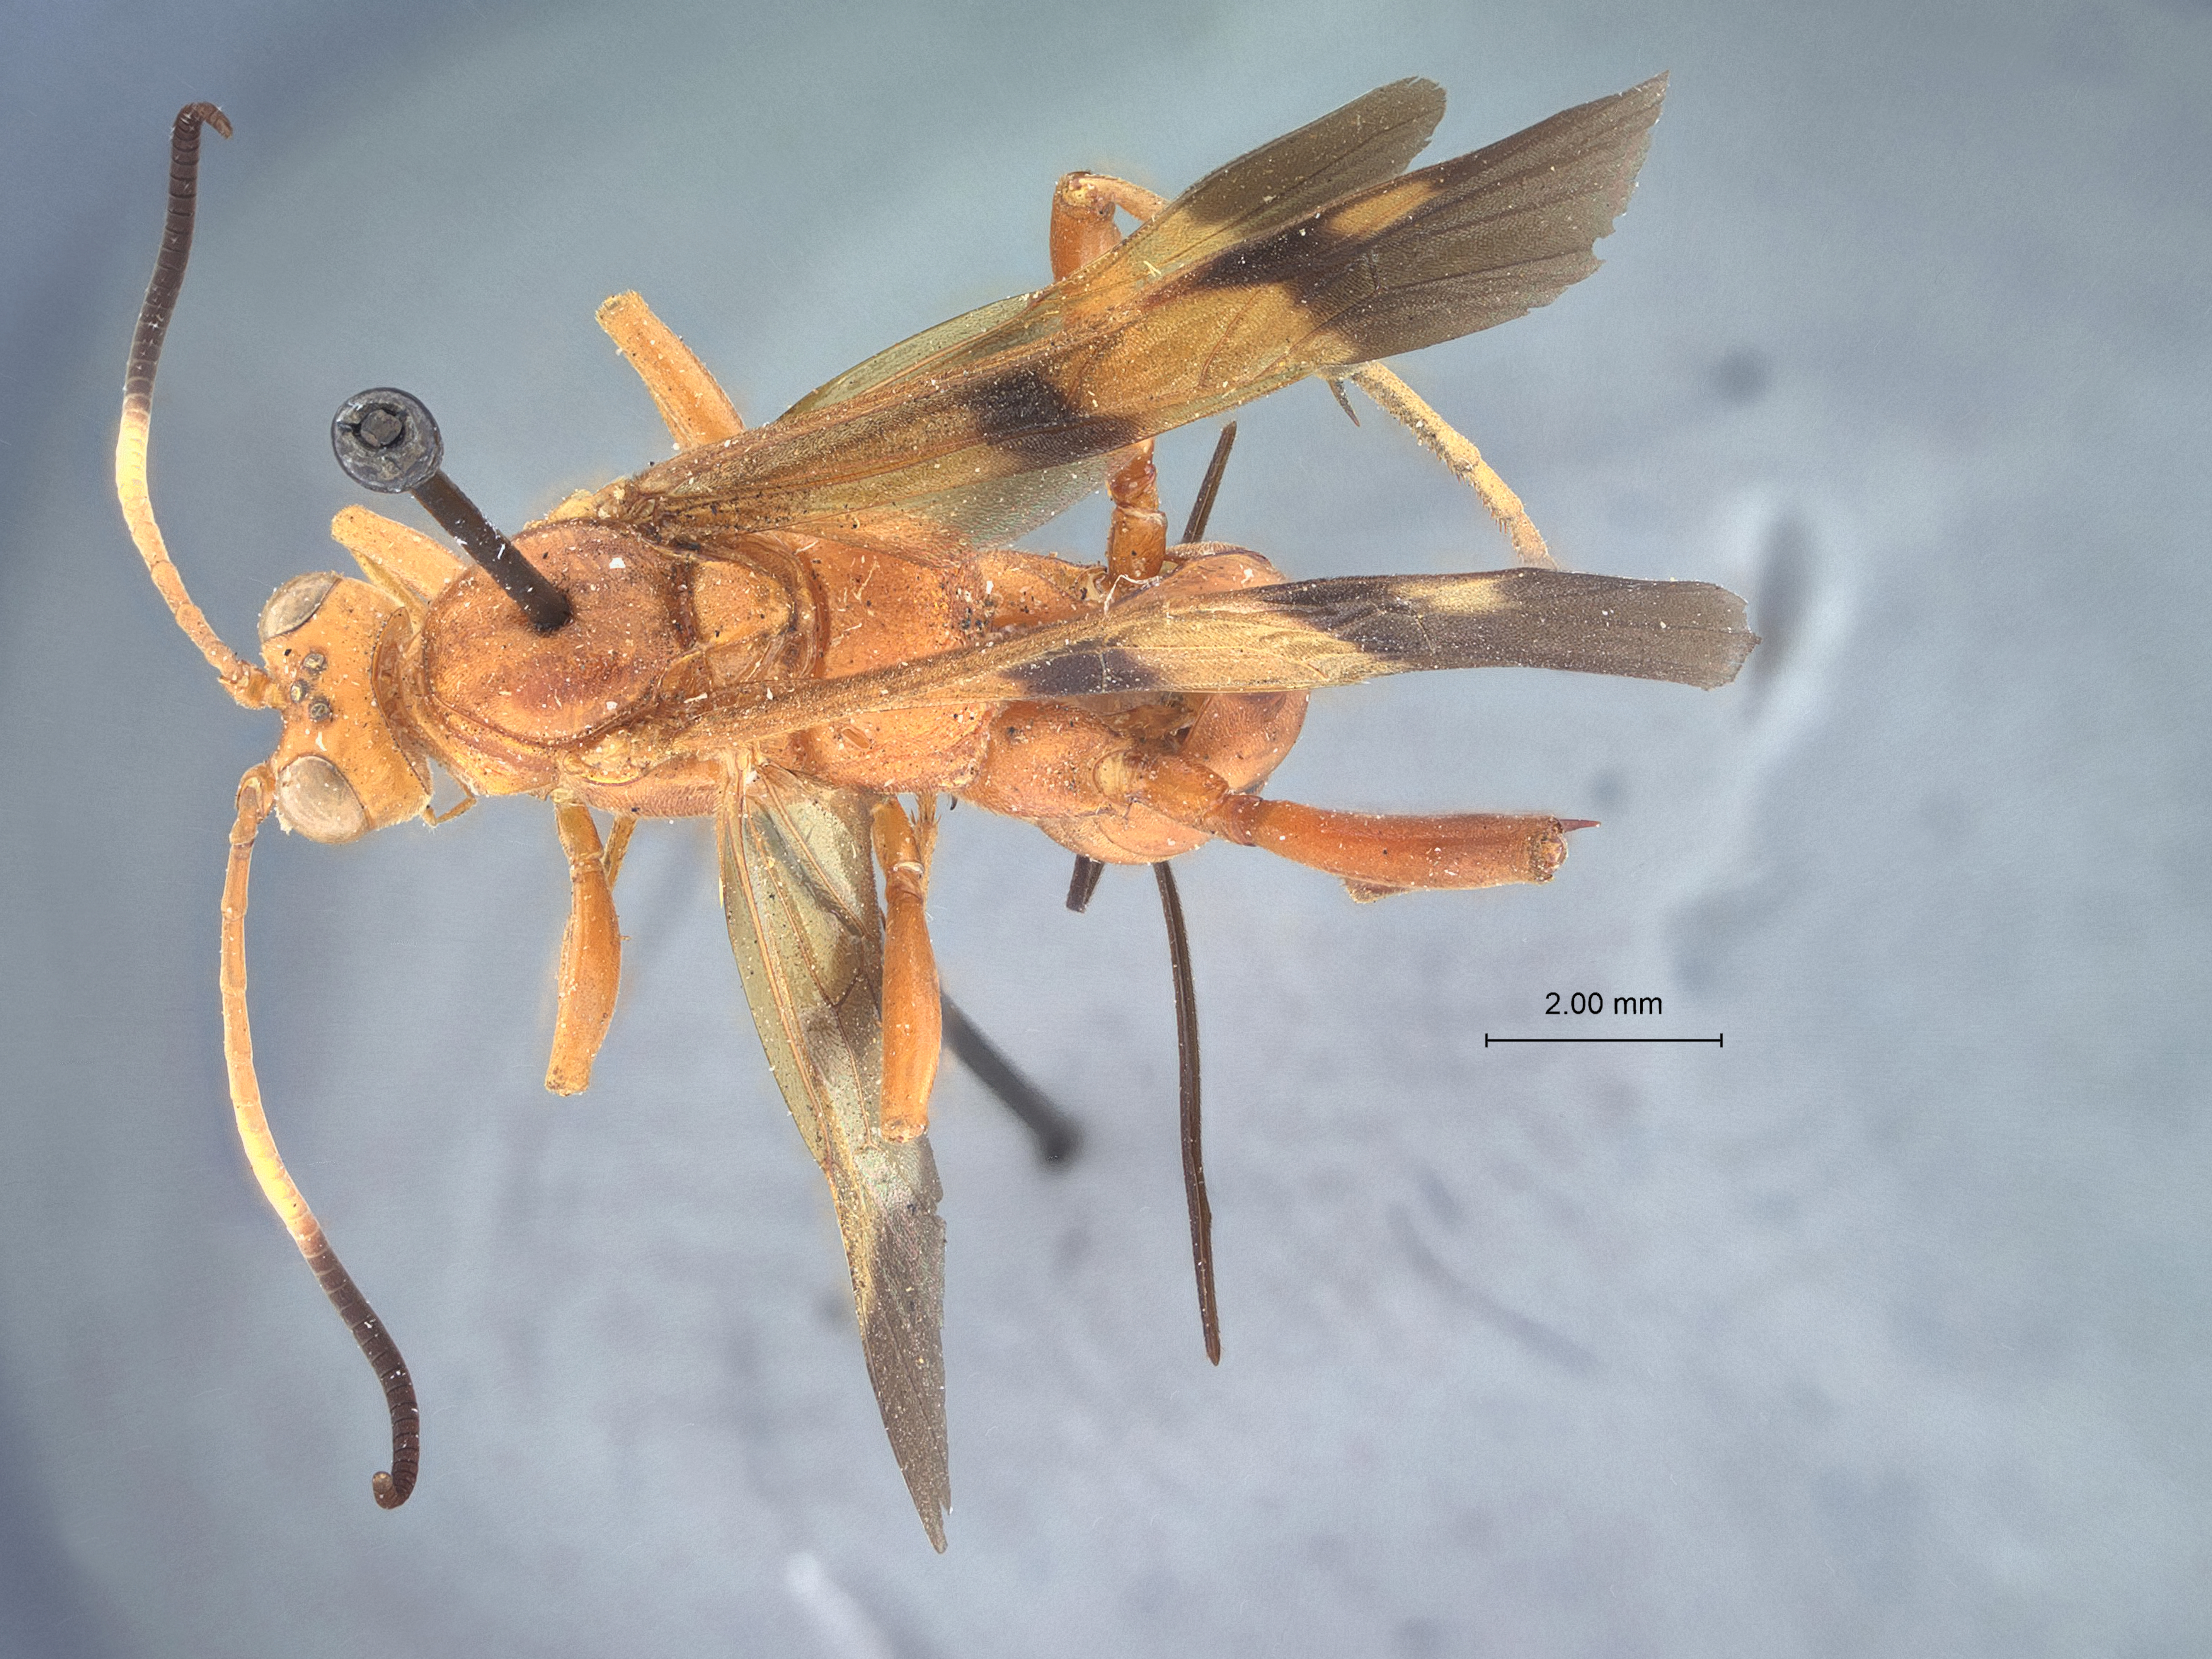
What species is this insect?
Compsocryptus apicalis
